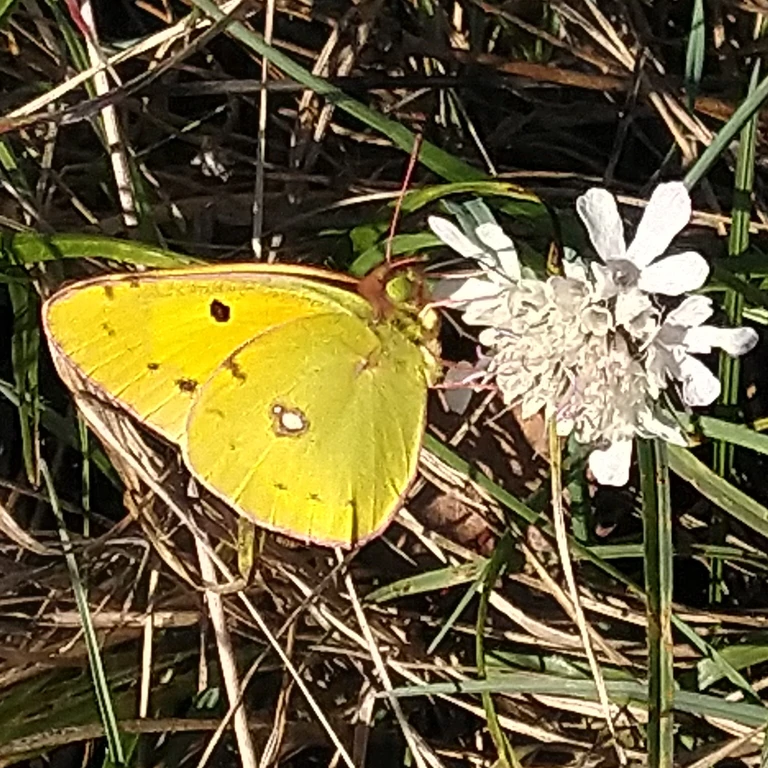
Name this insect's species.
Colias croceus
